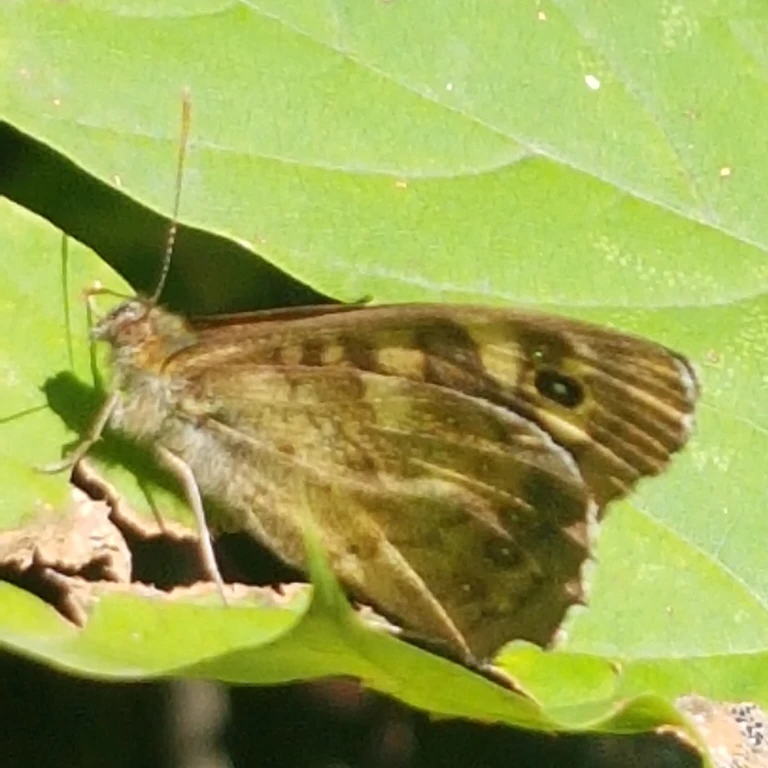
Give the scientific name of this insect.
Pararge aegeria
